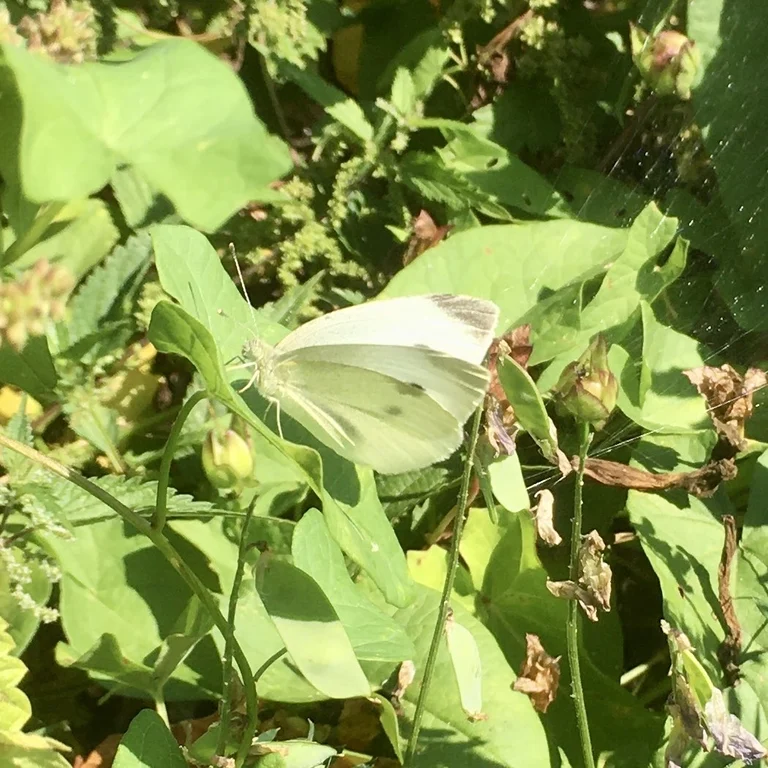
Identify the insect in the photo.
Pieris rapae
